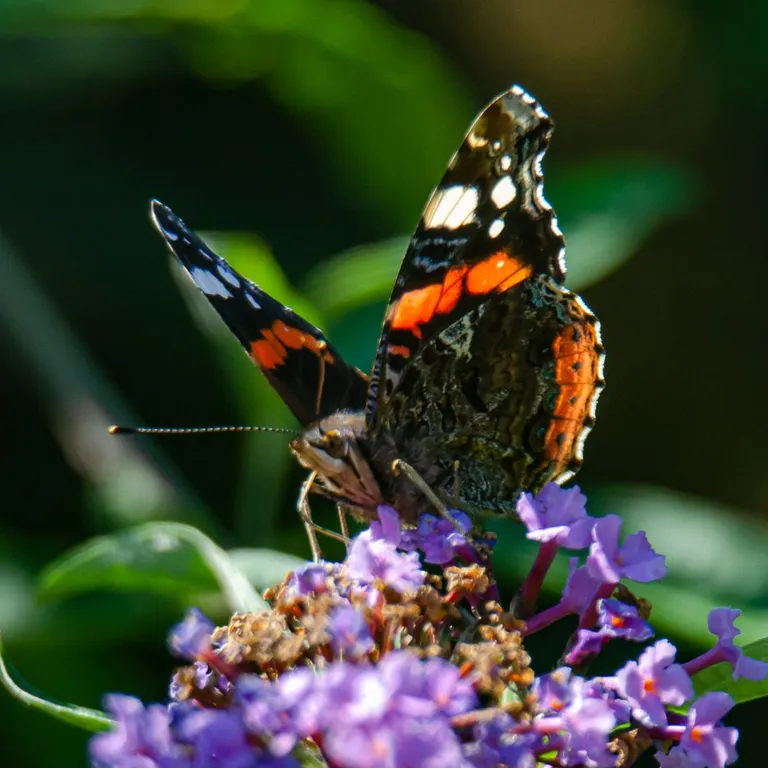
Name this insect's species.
Vanessa atalanta
